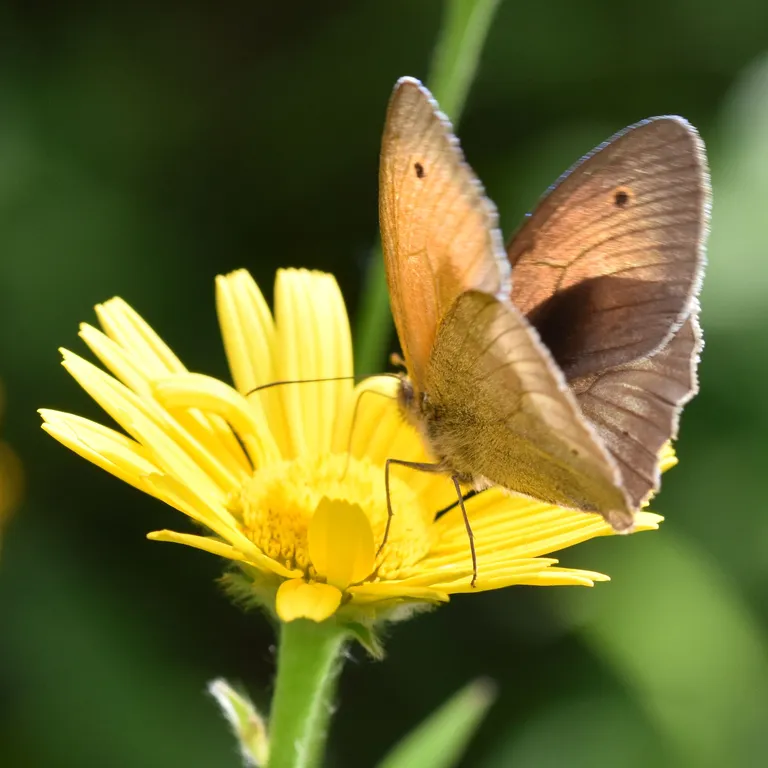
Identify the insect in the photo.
Maniola jurtina
